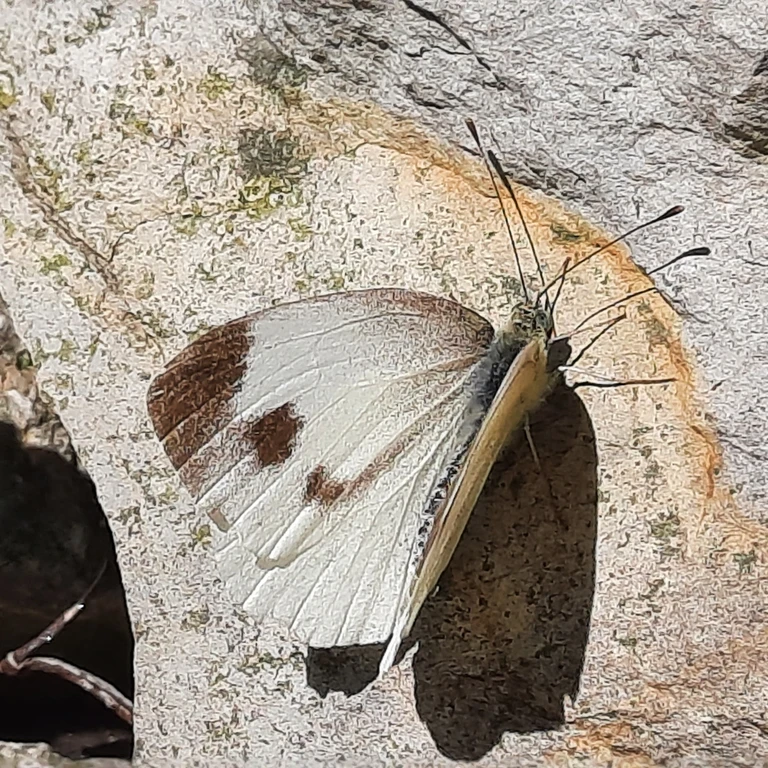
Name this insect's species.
Pieris mannii
